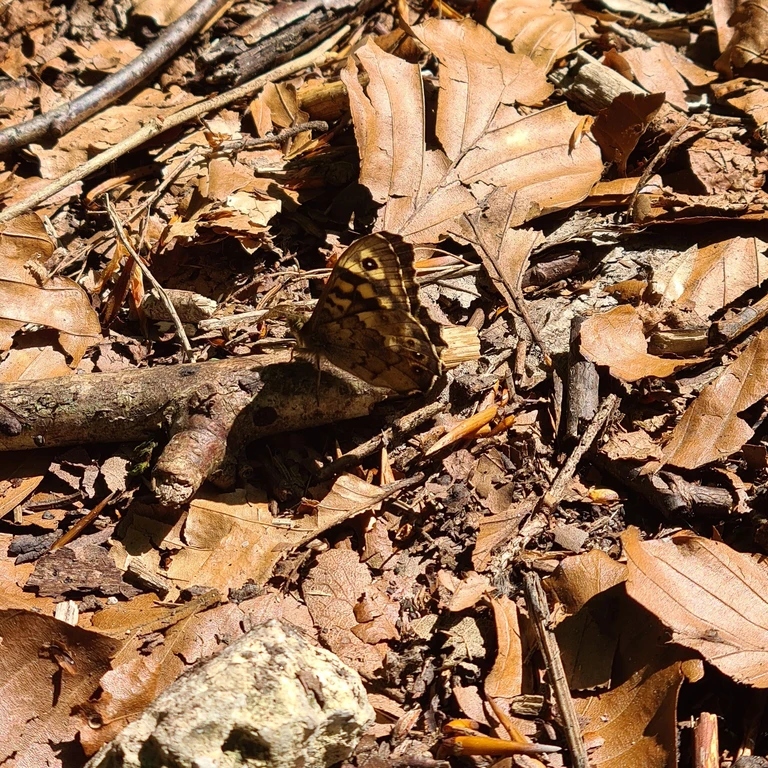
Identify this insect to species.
Pararge aegeria
